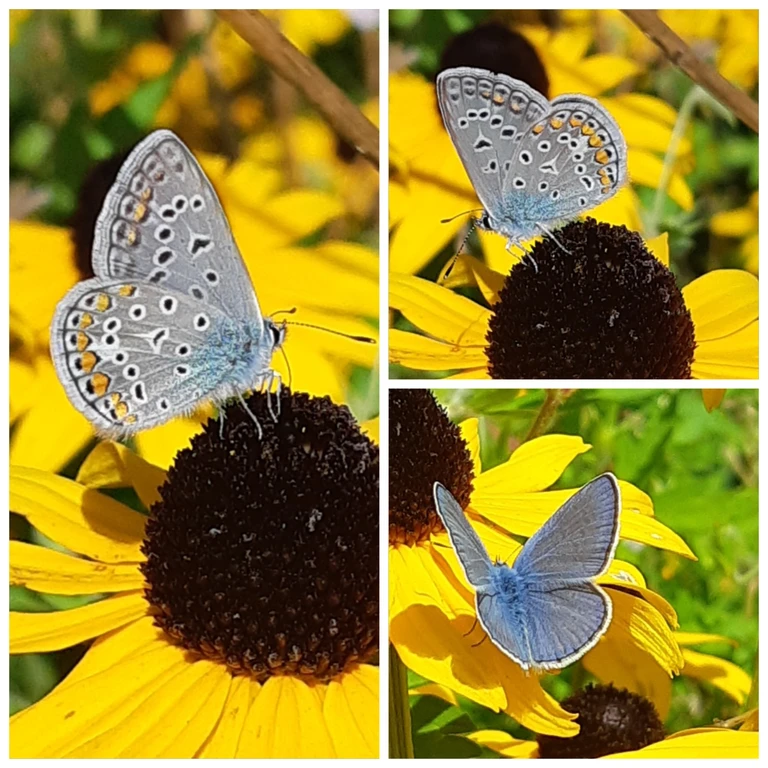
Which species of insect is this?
Polyommatus icarus
